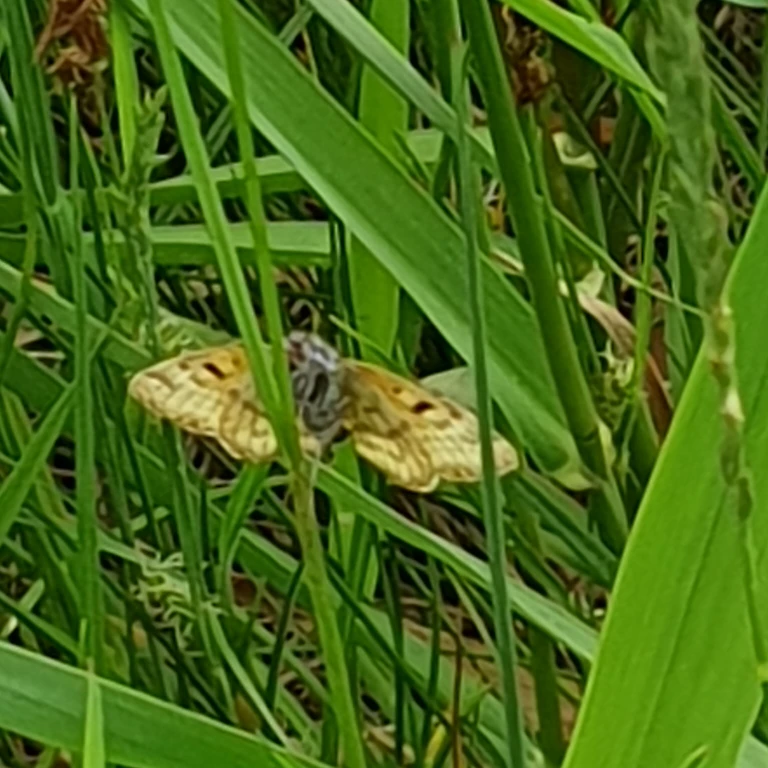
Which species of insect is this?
Euclidia glyphica
